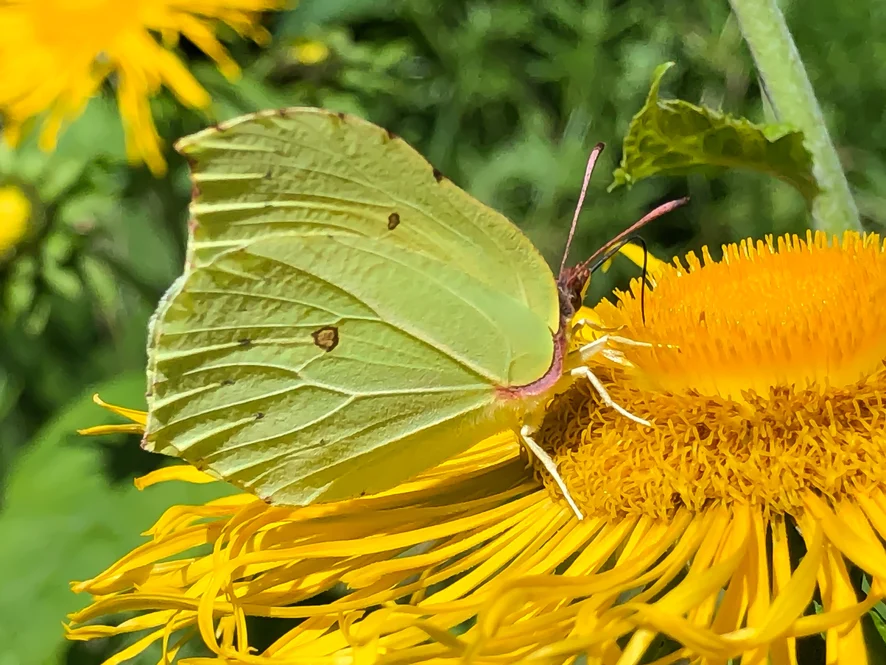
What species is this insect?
Gonepteryx rhamni
